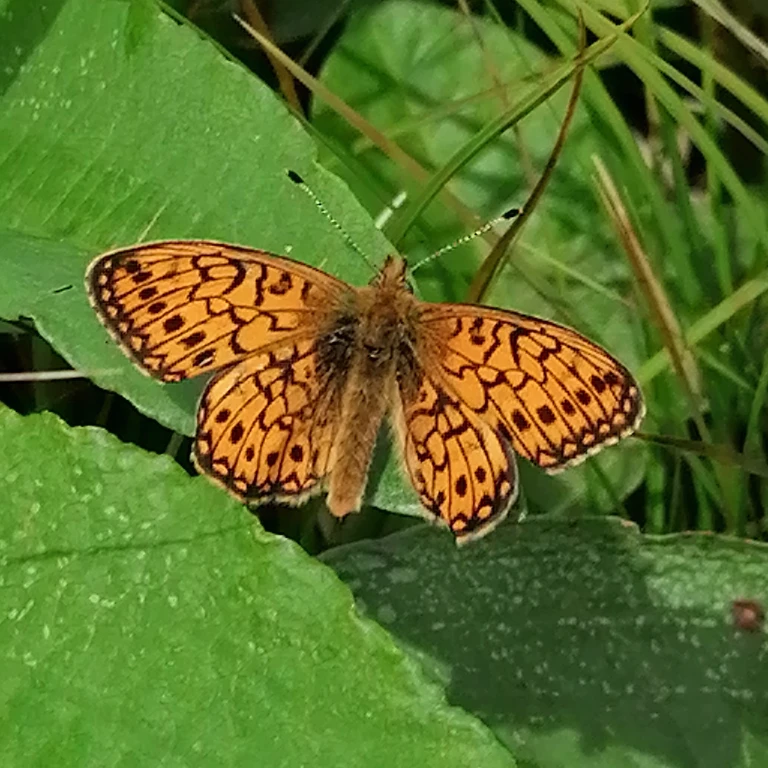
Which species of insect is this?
Boloria eunomia
